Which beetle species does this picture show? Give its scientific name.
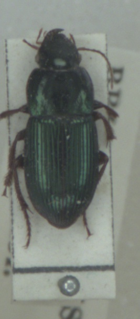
Harpalus affinis
